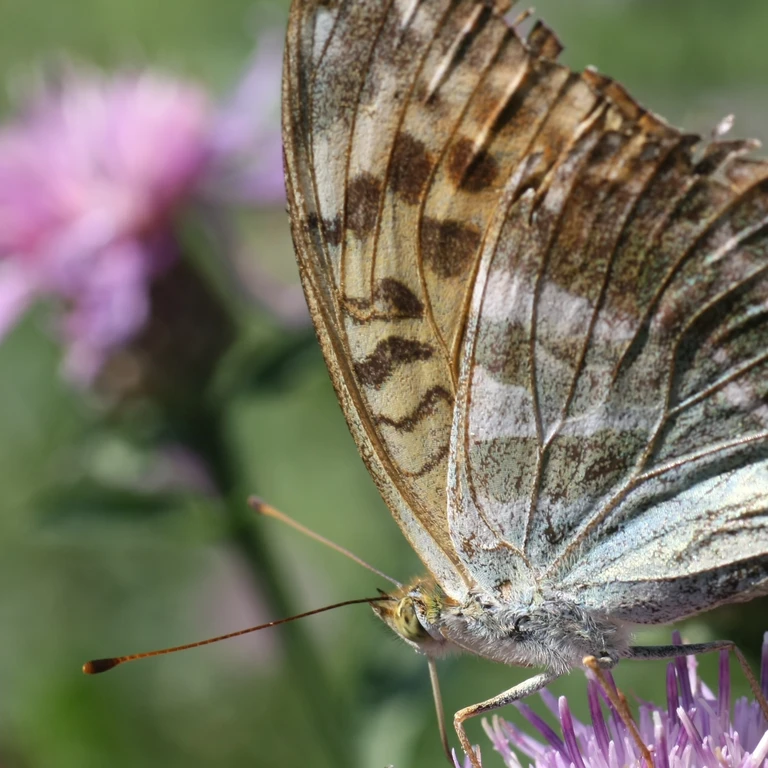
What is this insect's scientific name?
Argynnis paphia
